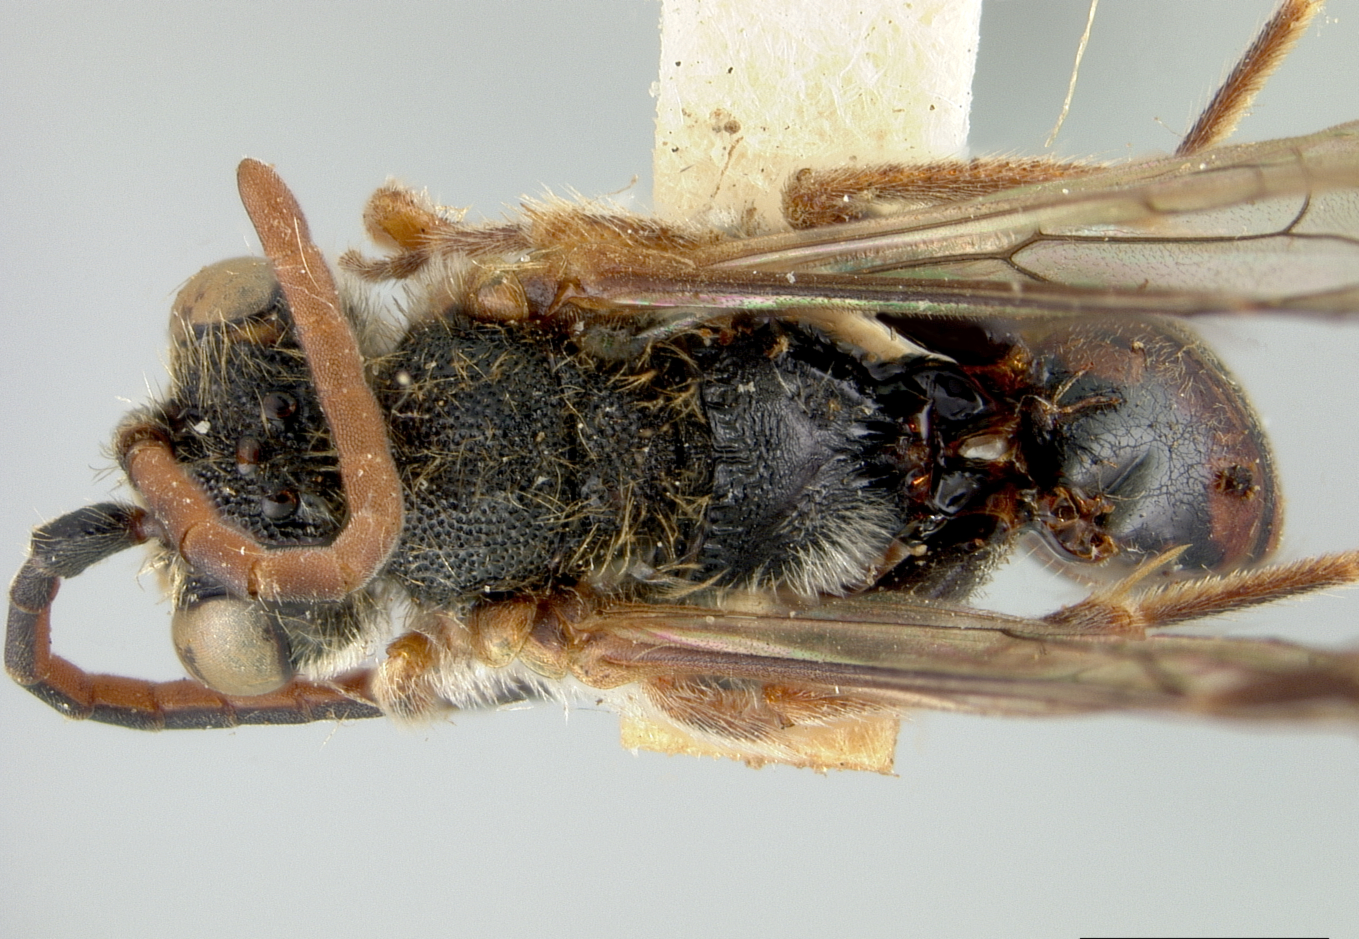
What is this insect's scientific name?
Nomada hakonensis
